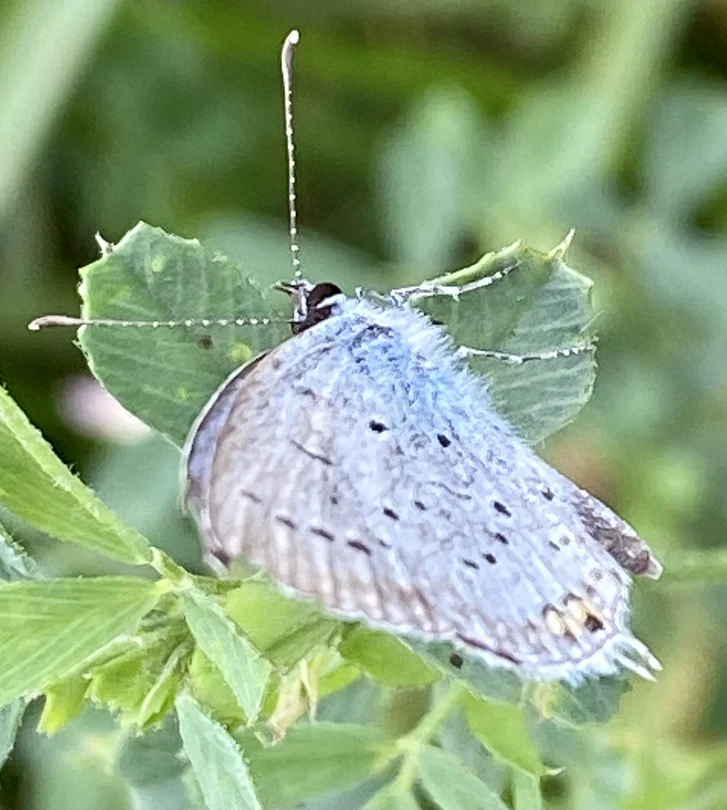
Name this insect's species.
Cupido argiades (also Elkalyce argiades)
